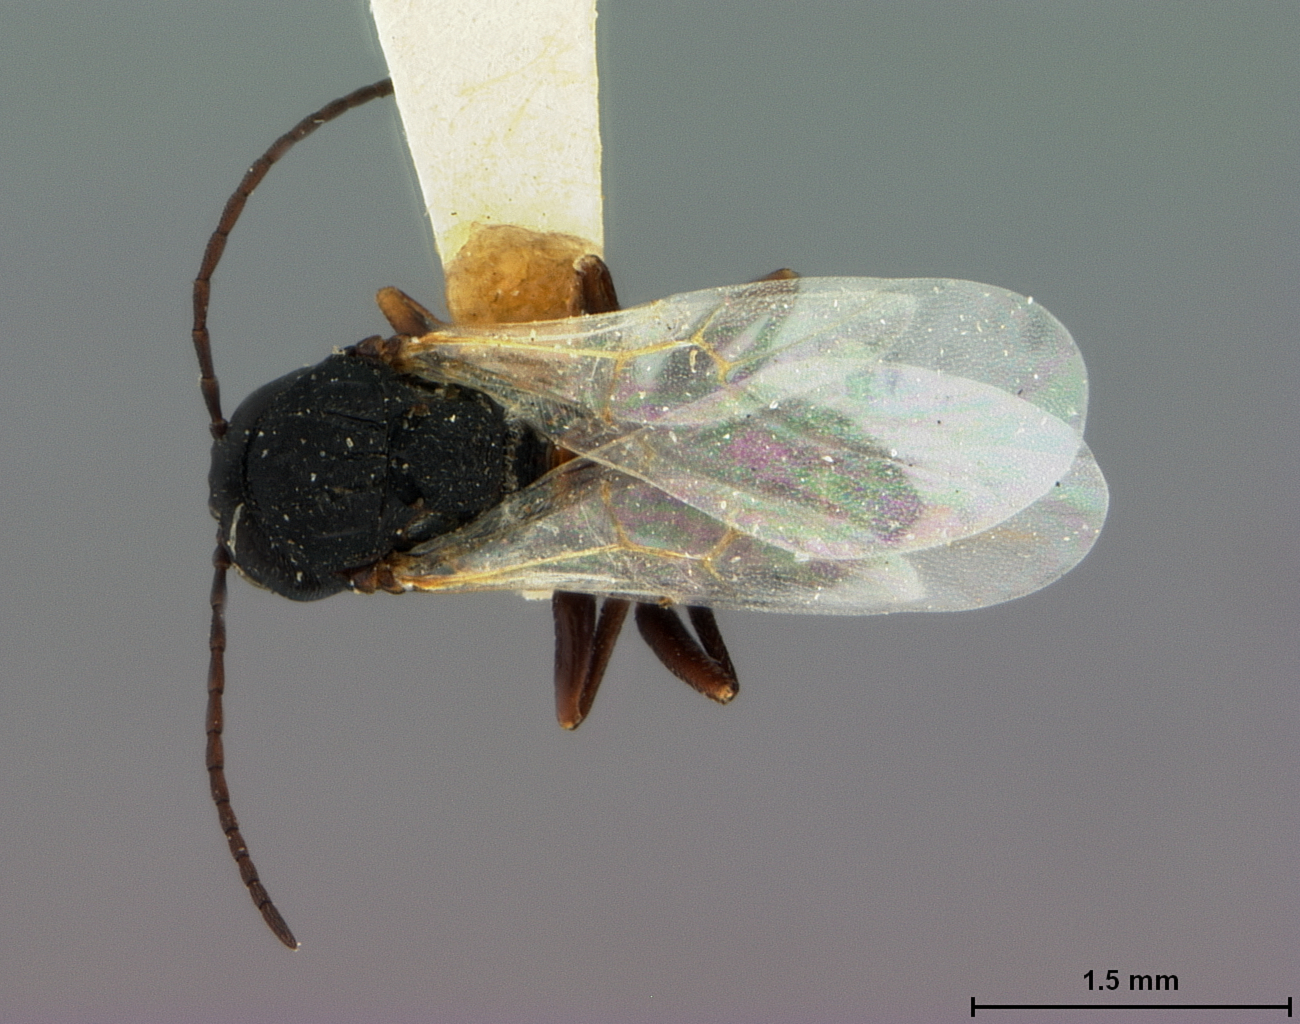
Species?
Antistrophus laciniatus
